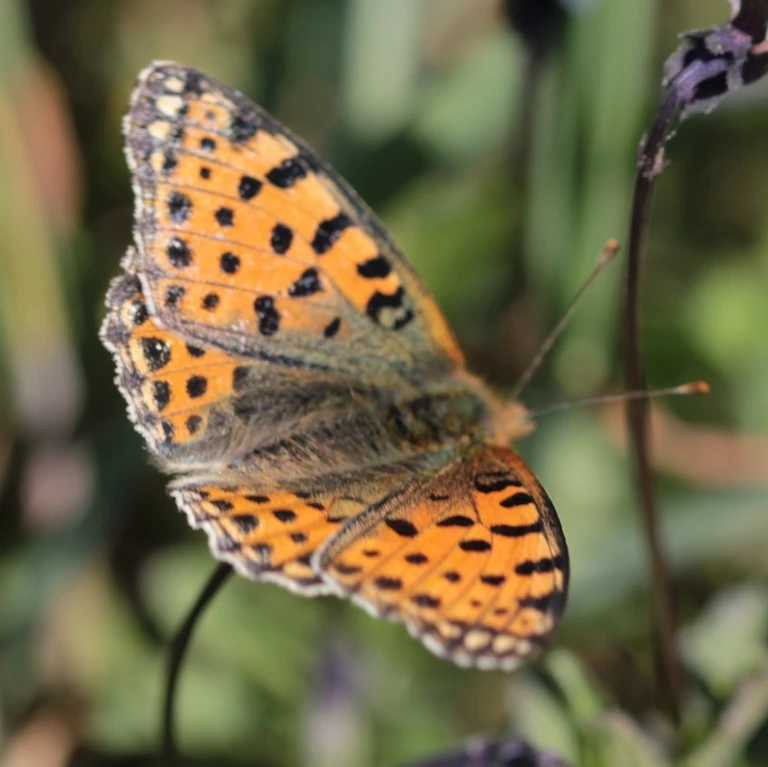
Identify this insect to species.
Issoria lathonia
